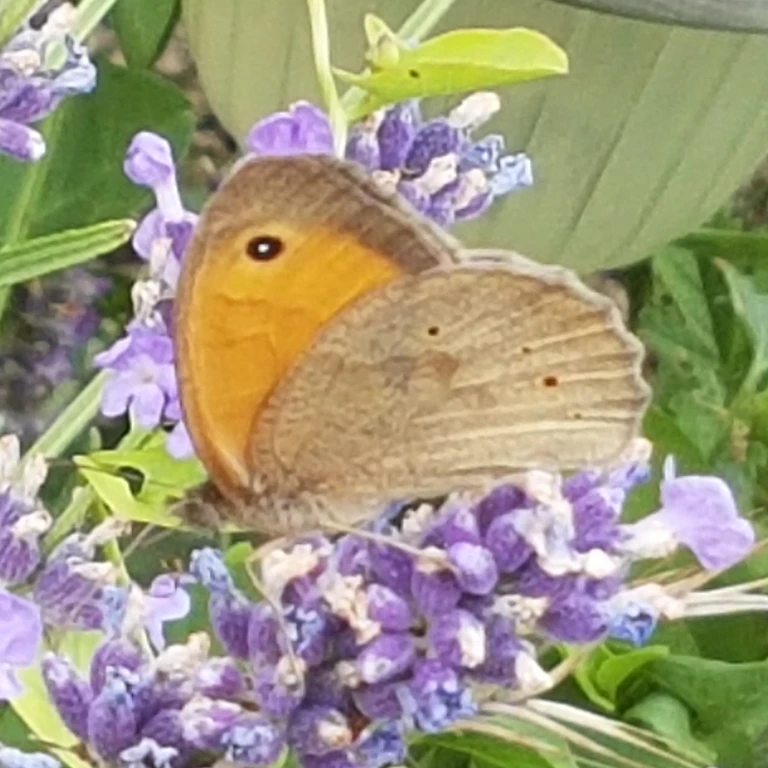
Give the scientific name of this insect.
Maniola jurtina
